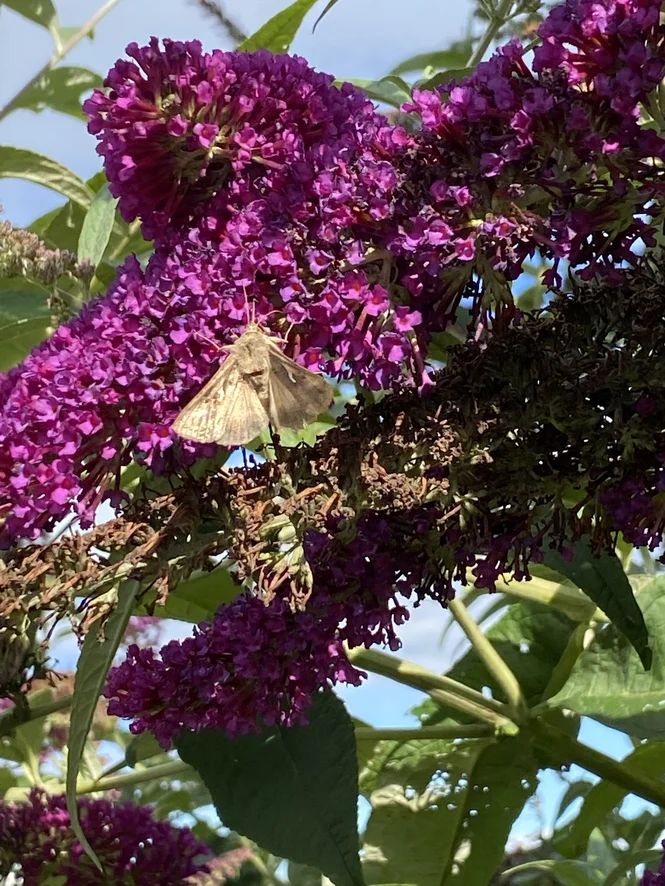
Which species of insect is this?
Autographa gamma
